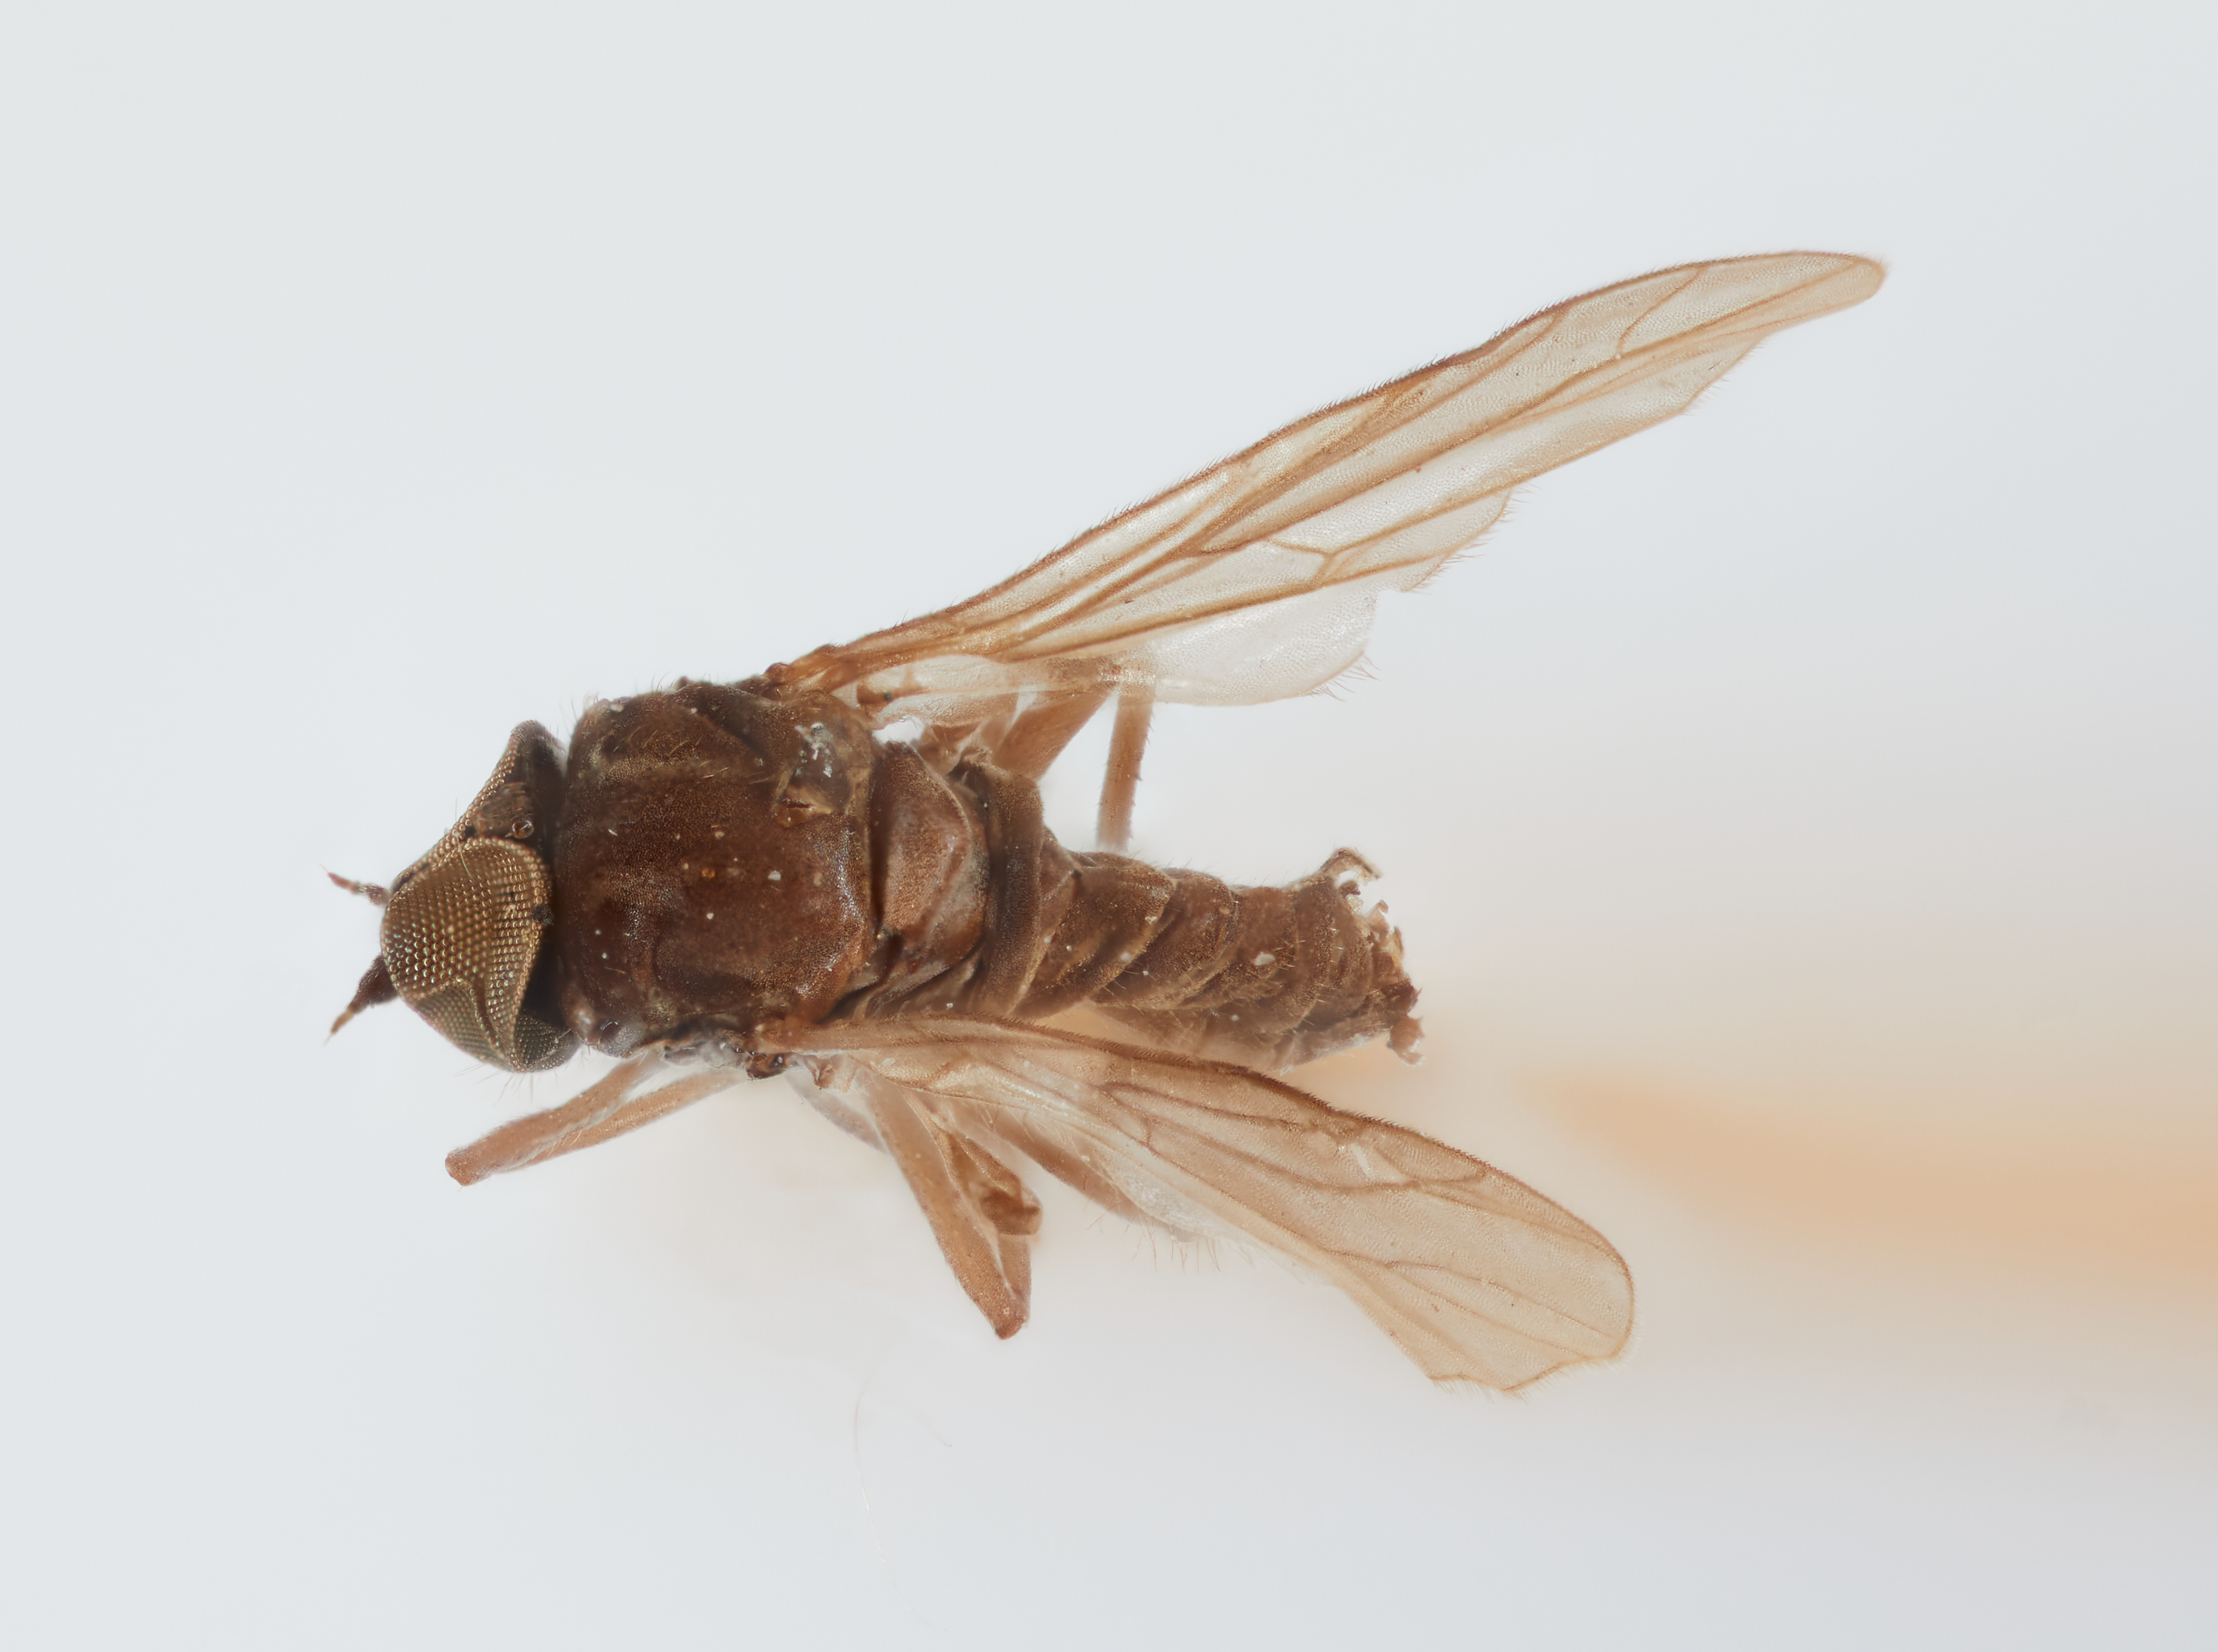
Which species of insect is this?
Hilarimorpha reparta
